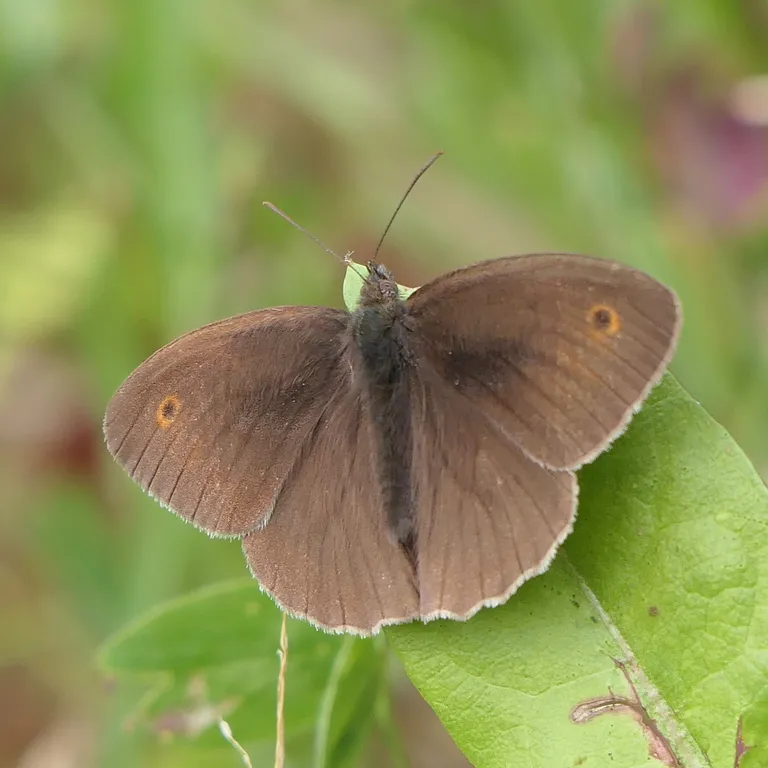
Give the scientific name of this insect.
Maniola jurtina
